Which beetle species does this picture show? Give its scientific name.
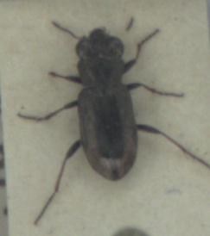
Notiophilus biguttatus
